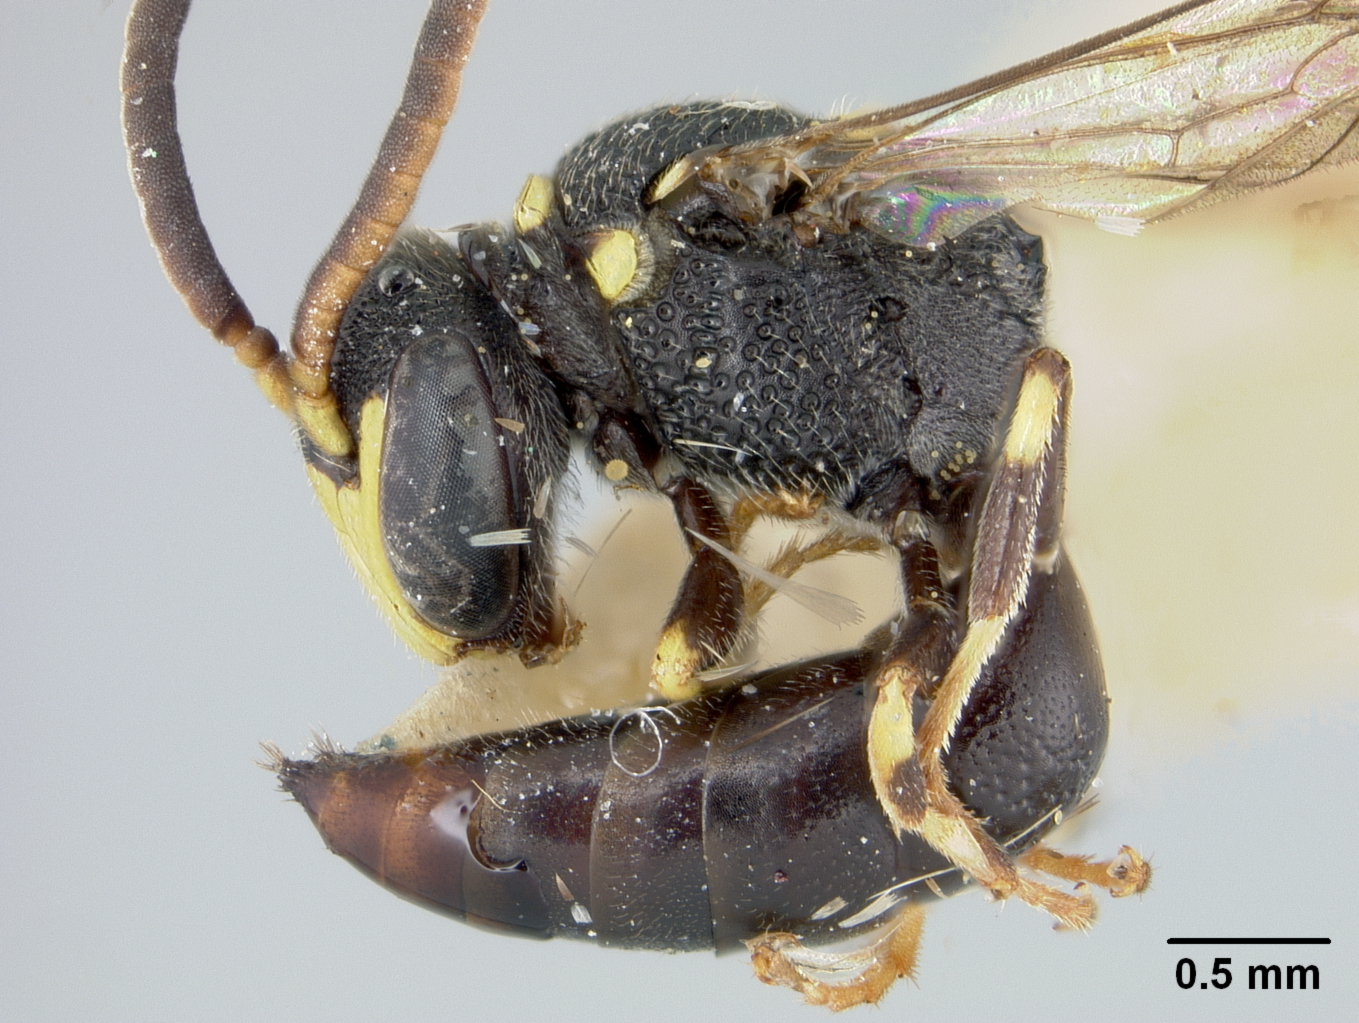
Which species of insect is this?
Prosopis zamoranica
